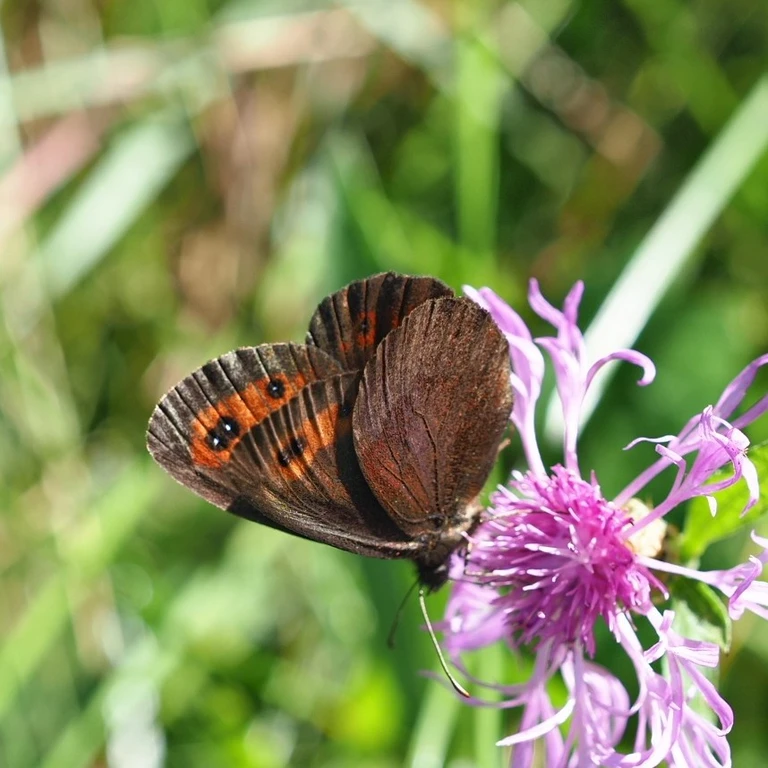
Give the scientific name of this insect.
Erebia aethiops
